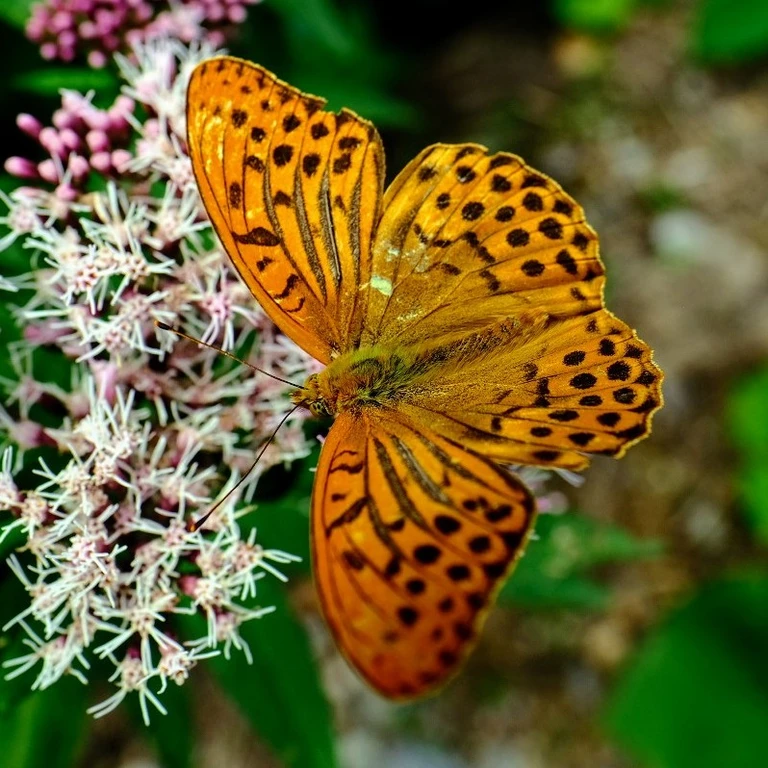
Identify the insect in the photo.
Argynnis paphia
